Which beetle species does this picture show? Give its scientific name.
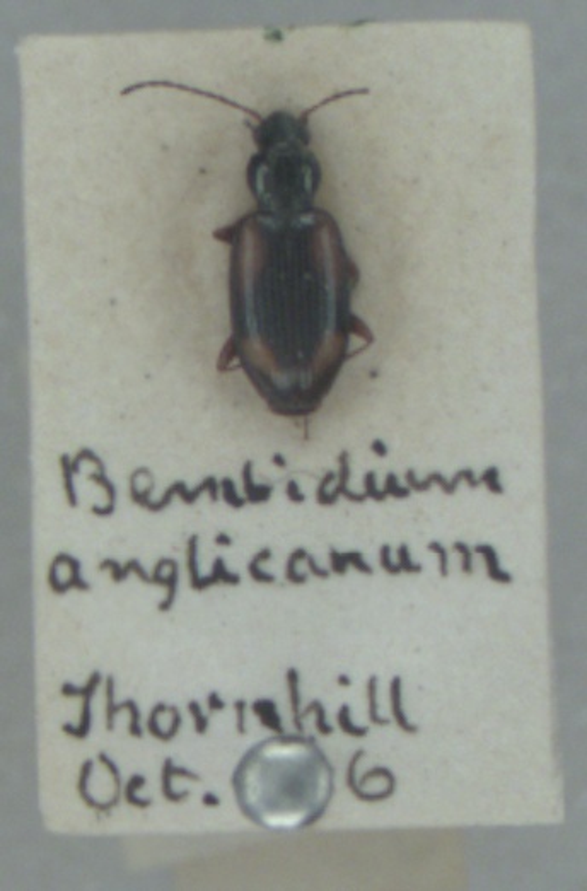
Bembidion bualei
